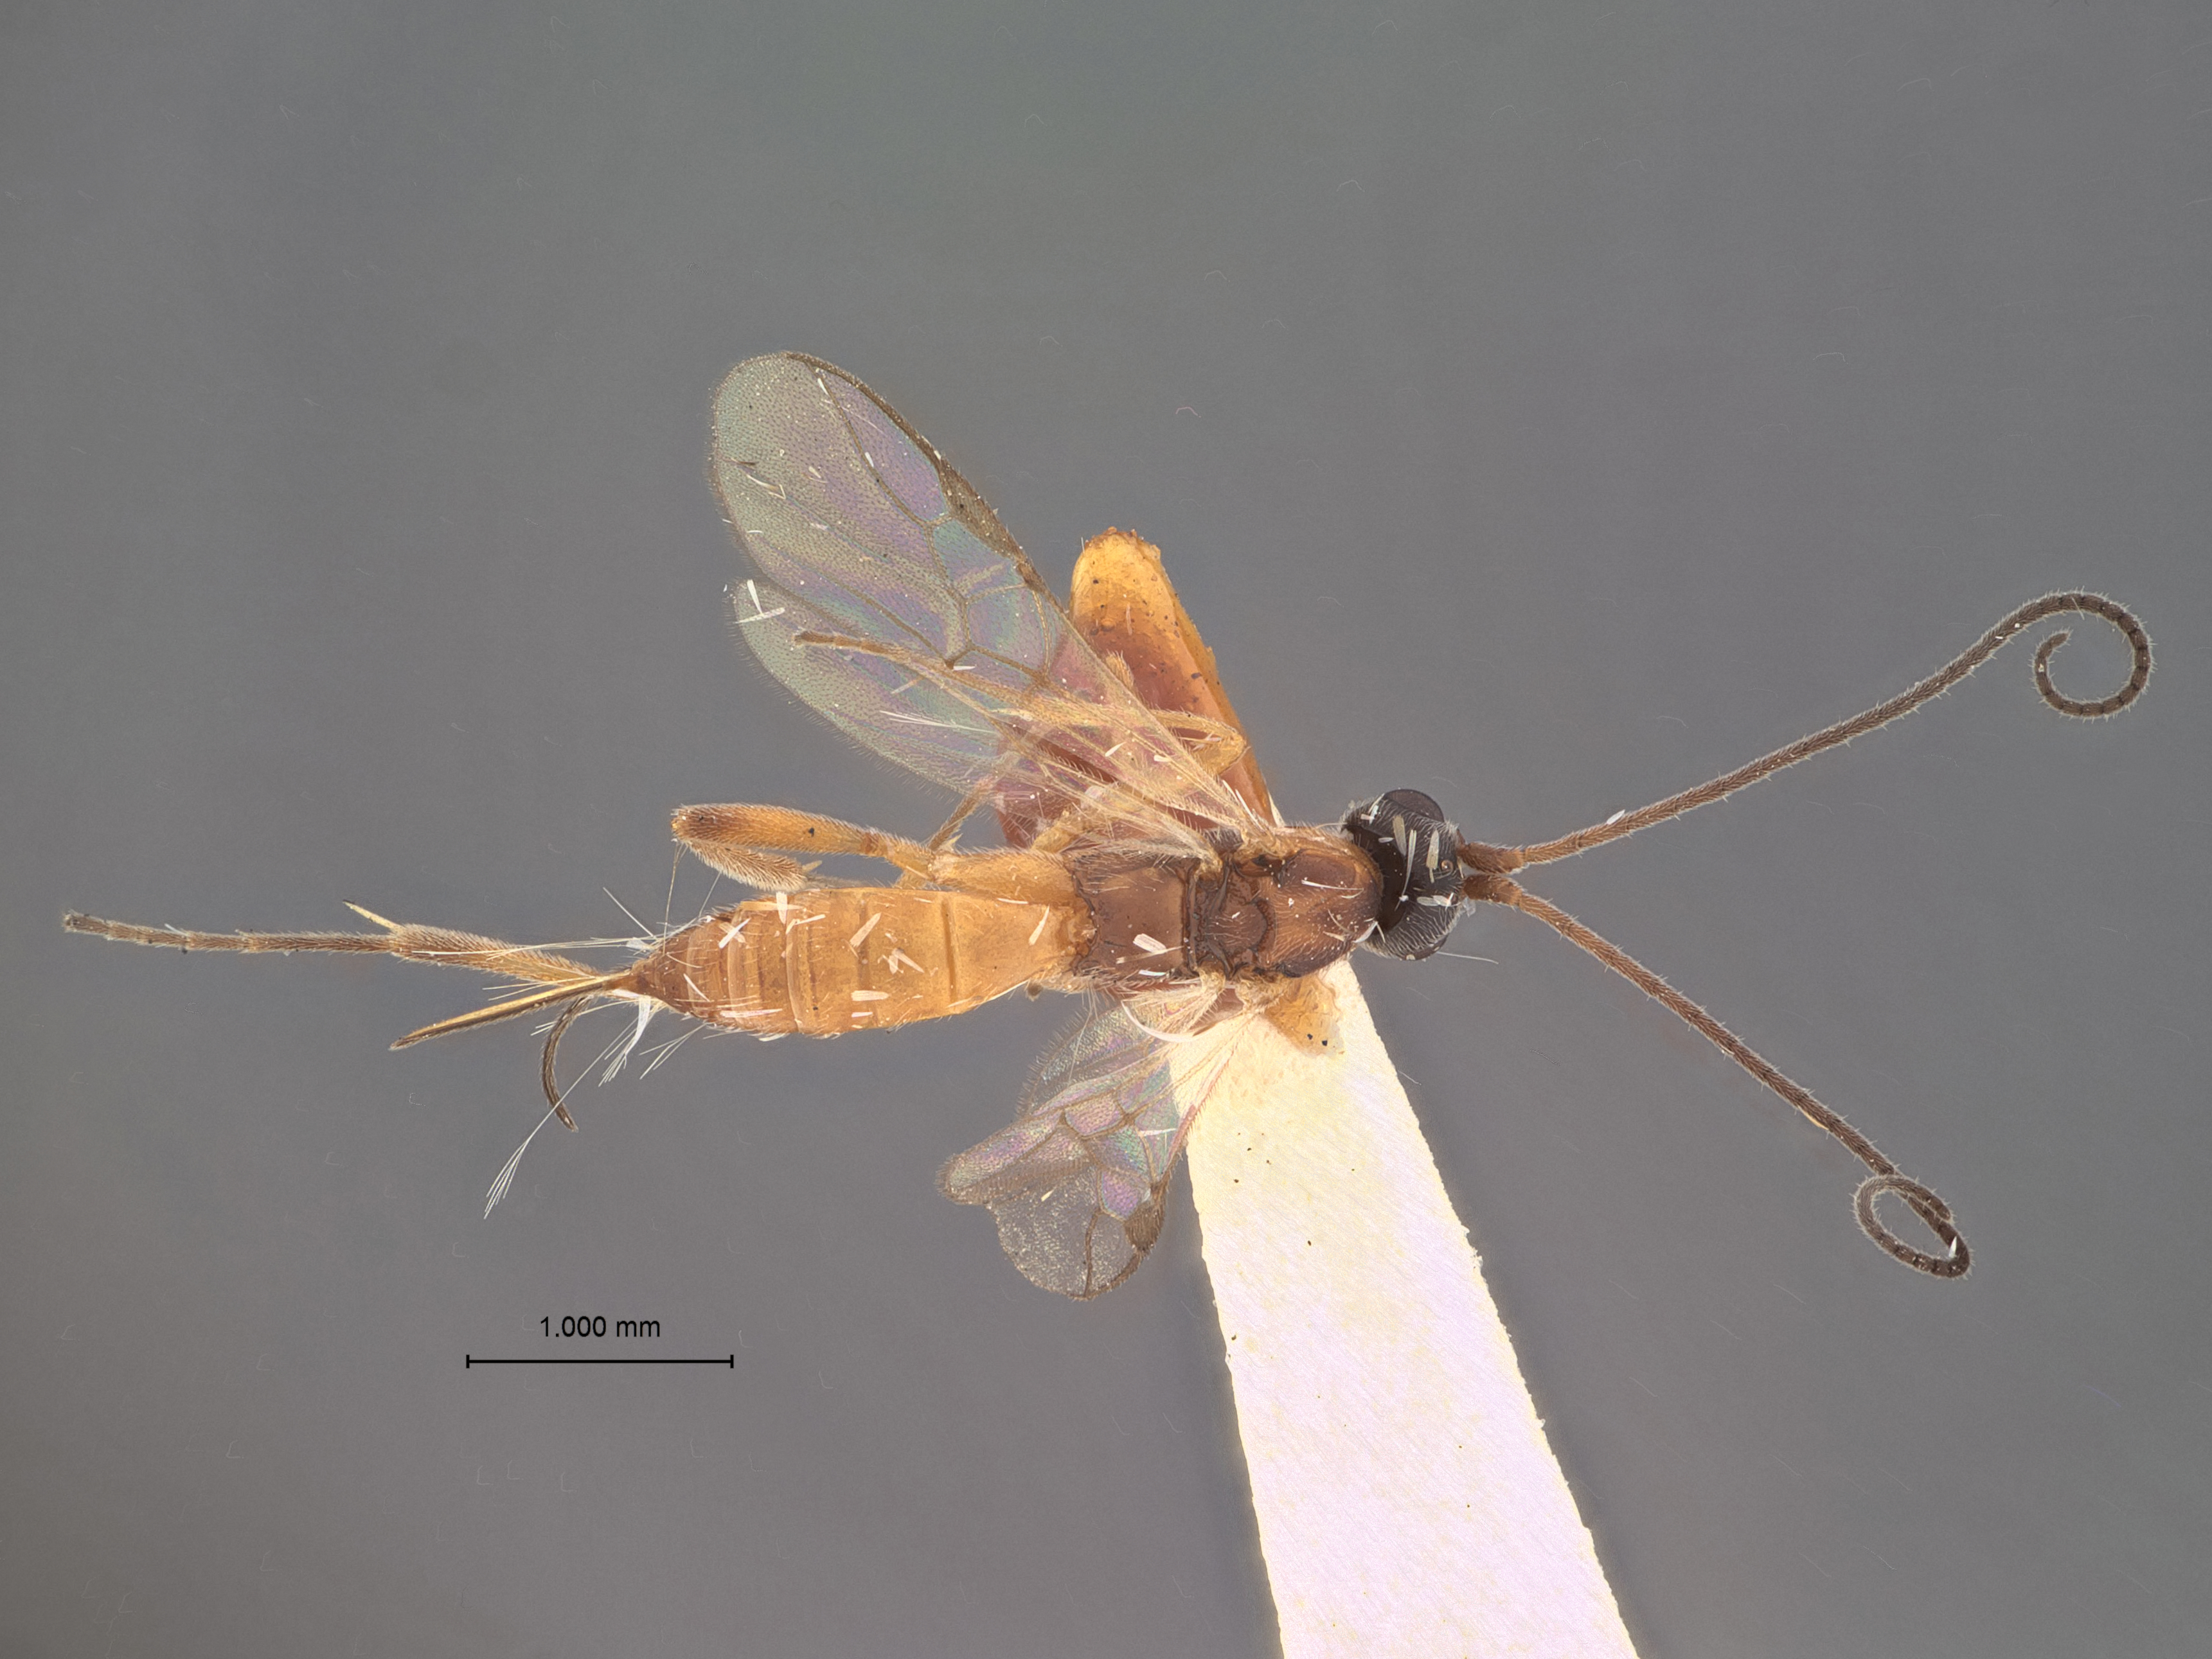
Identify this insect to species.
Orgilus momphae
